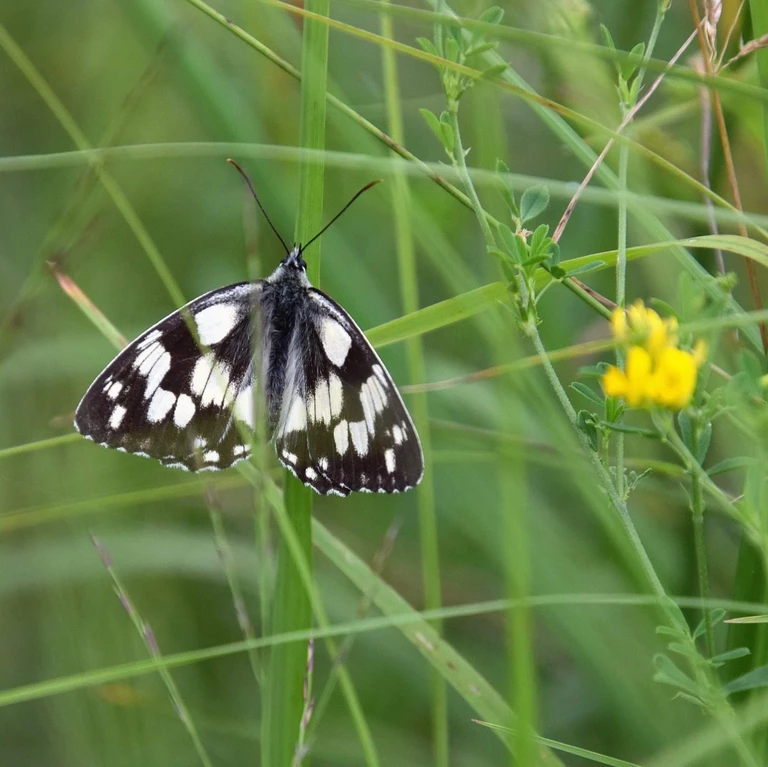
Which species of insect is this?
Melanargia galathea
